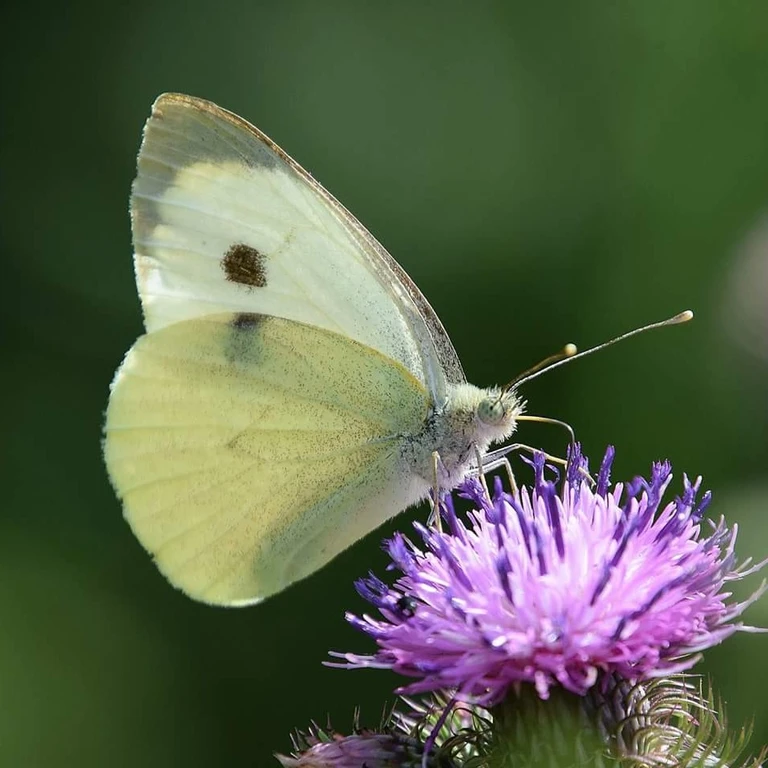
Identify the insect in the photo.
Pieris brassicae
